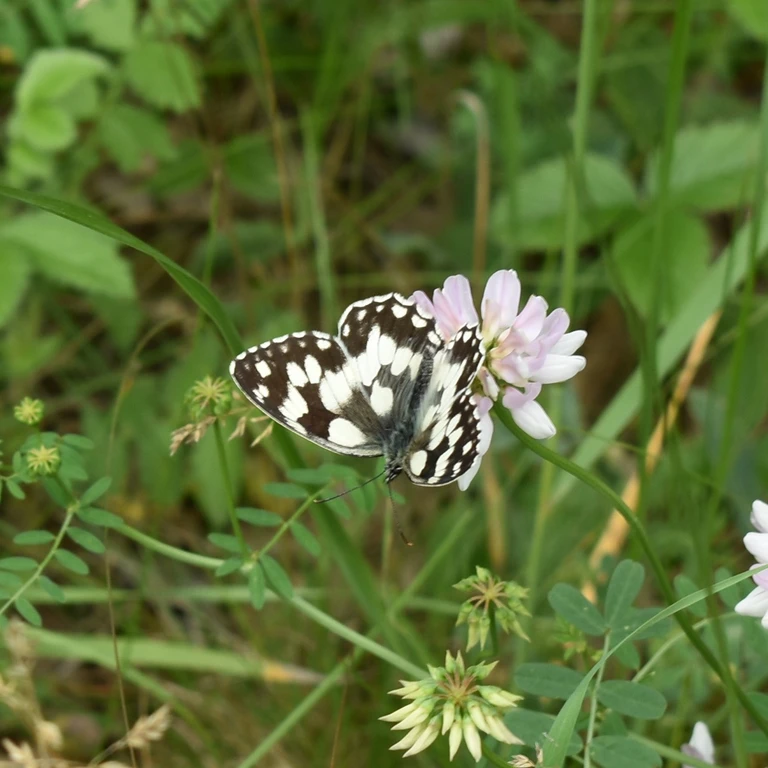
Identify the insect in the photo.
Melanargia galathea
